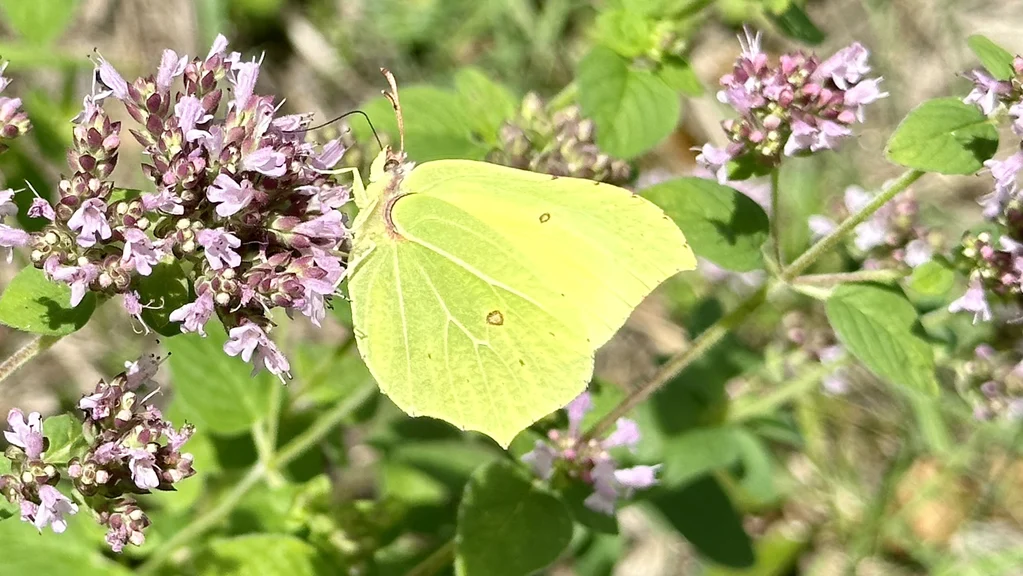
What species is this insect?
Gonepteryx rhamni
